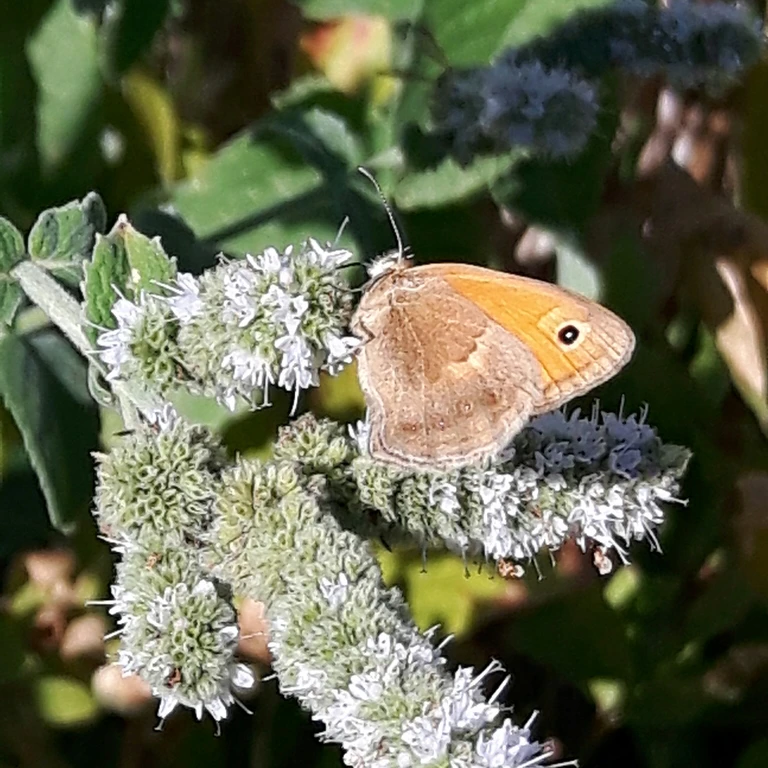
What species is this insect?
Coenonympha pamphilus
